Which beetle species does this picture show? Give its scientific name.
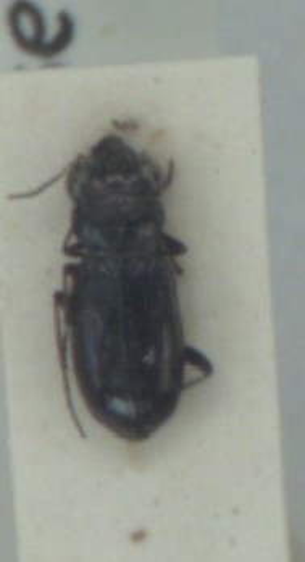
Notiophilus palustris
